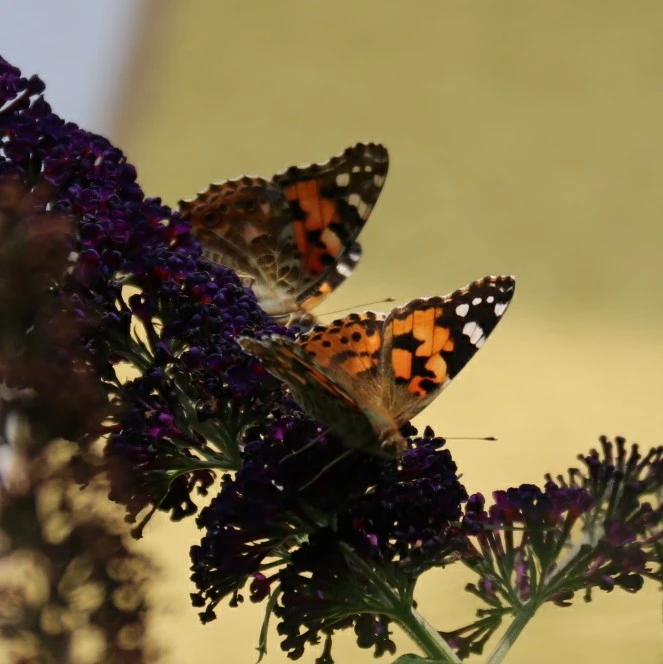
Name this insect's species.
Vanessa cardui
